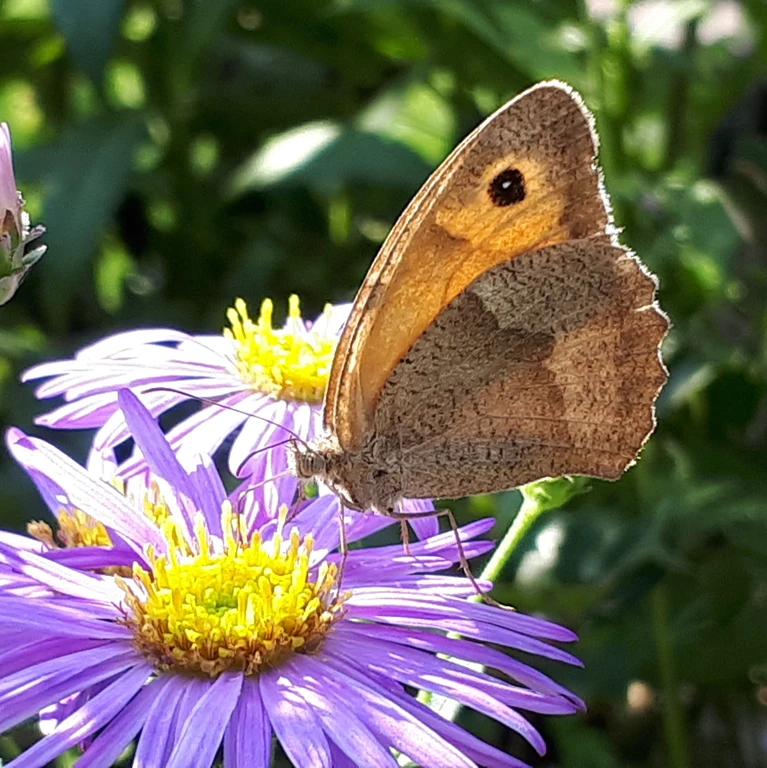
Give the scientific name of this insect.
Maniola jurtina
